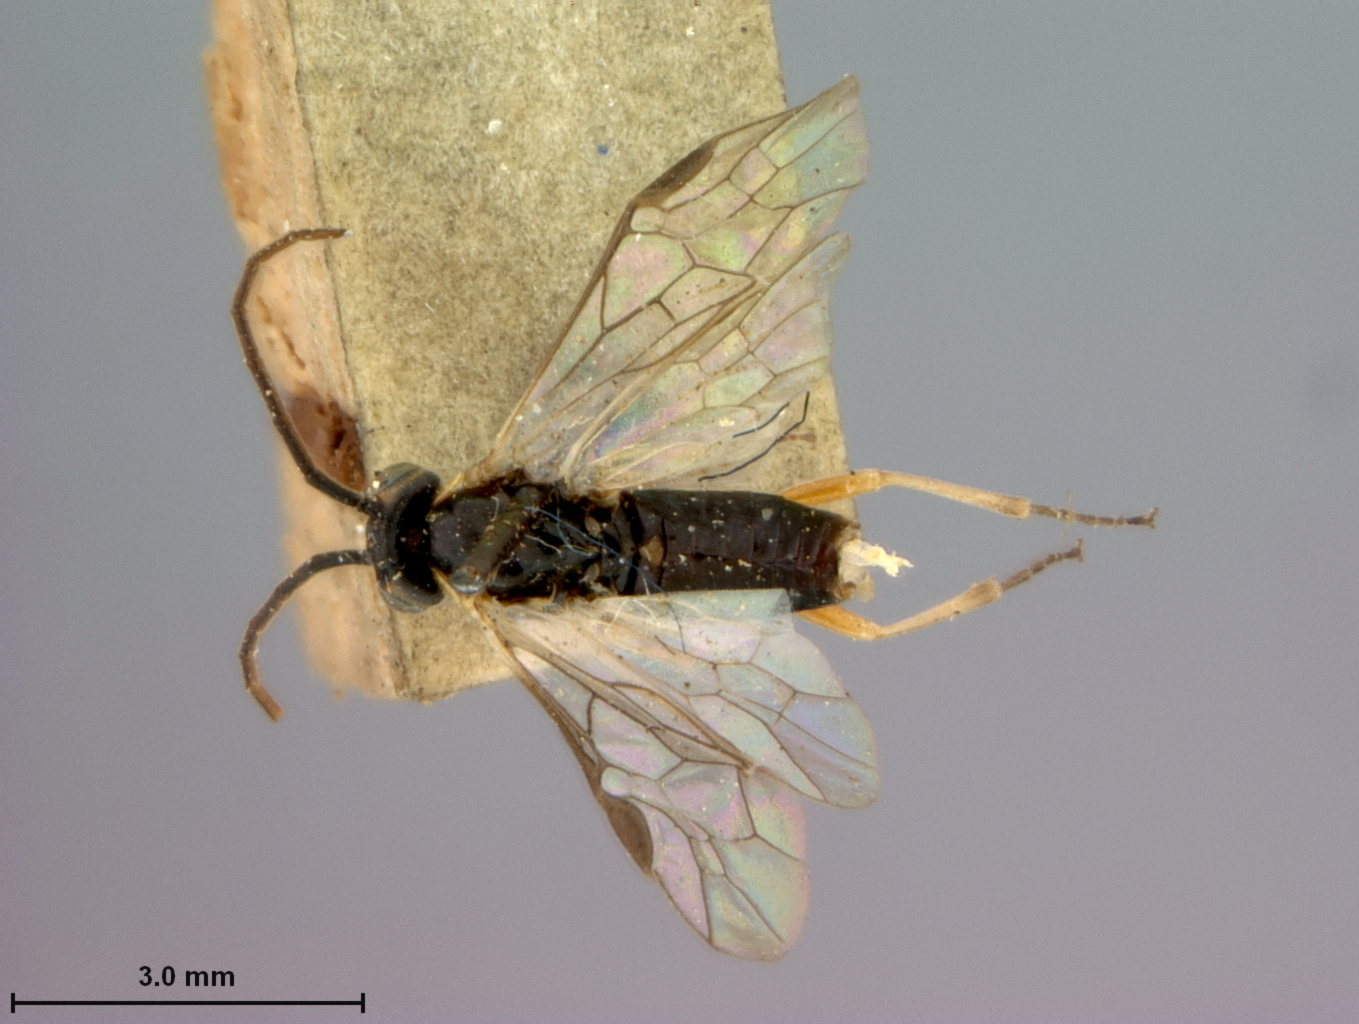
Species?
Pteronus dubius
